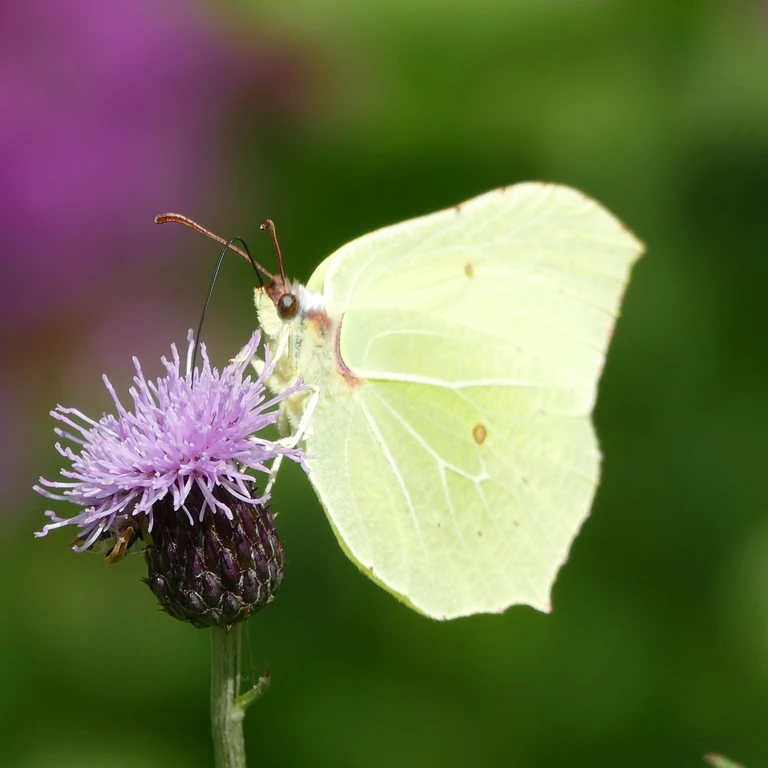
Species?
Gonepteryx rhamni
